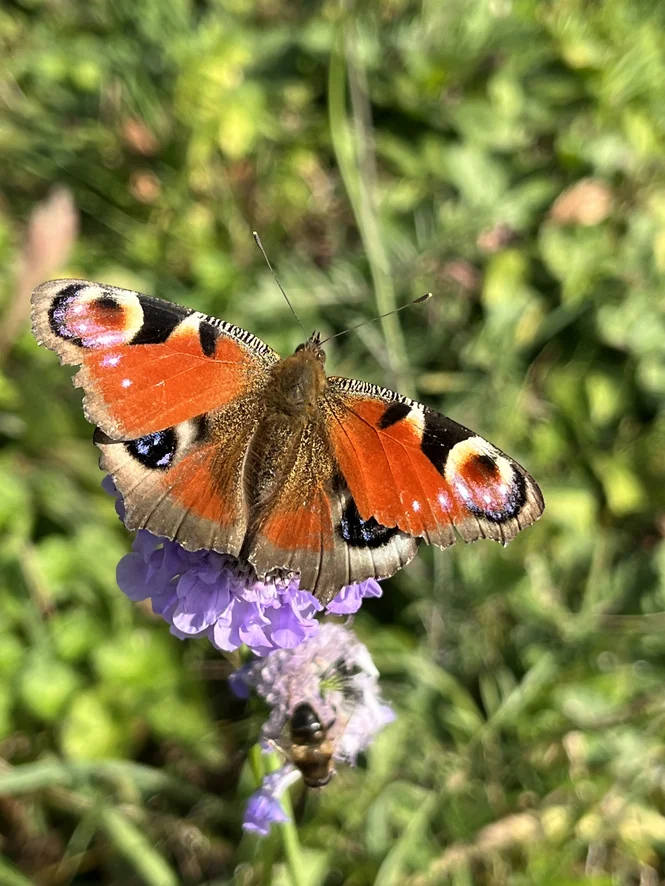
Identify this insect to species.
Aglais io
